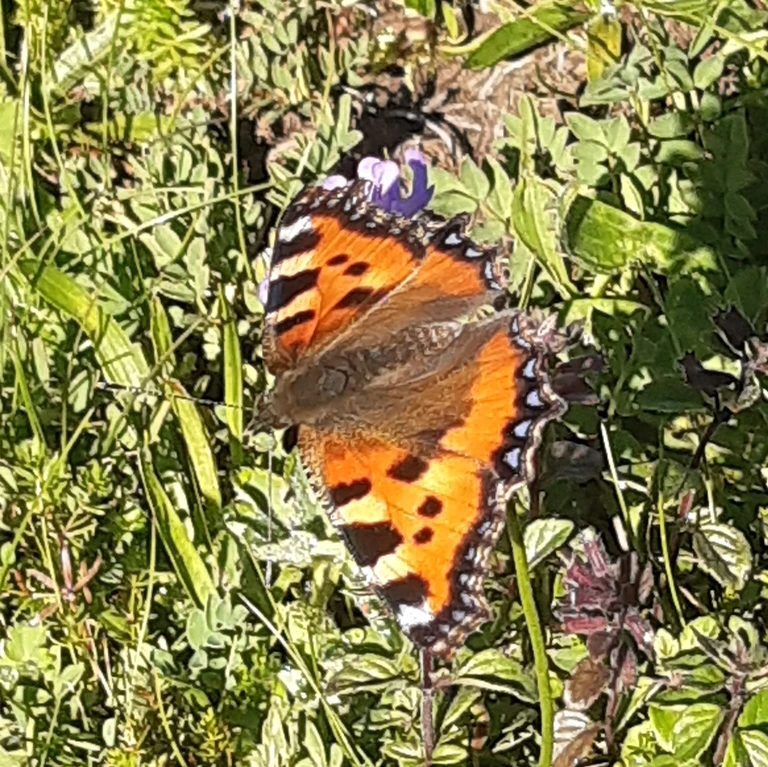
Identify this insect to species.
Aglais urticae
